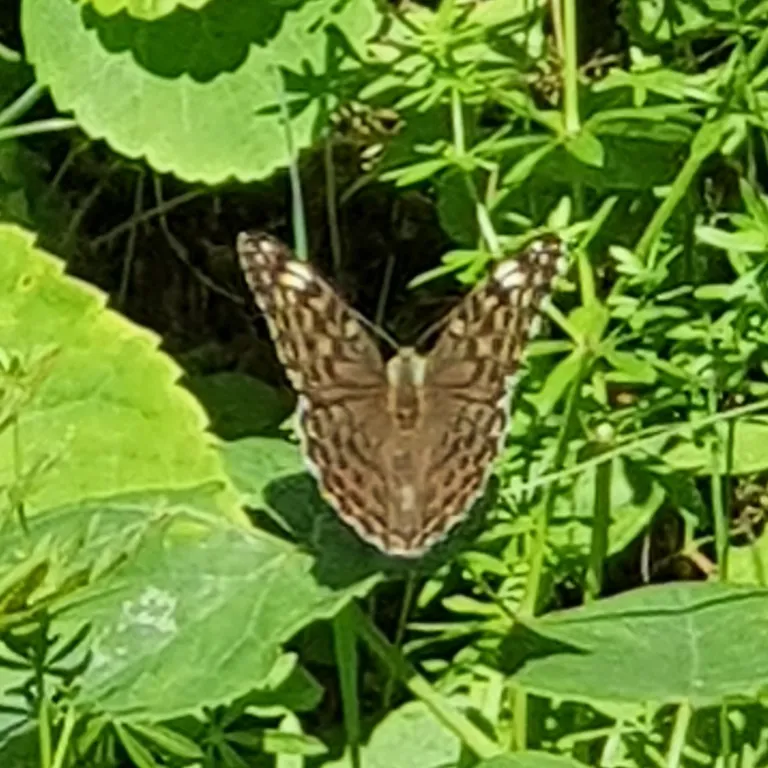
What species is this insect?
Argynnis paphia
